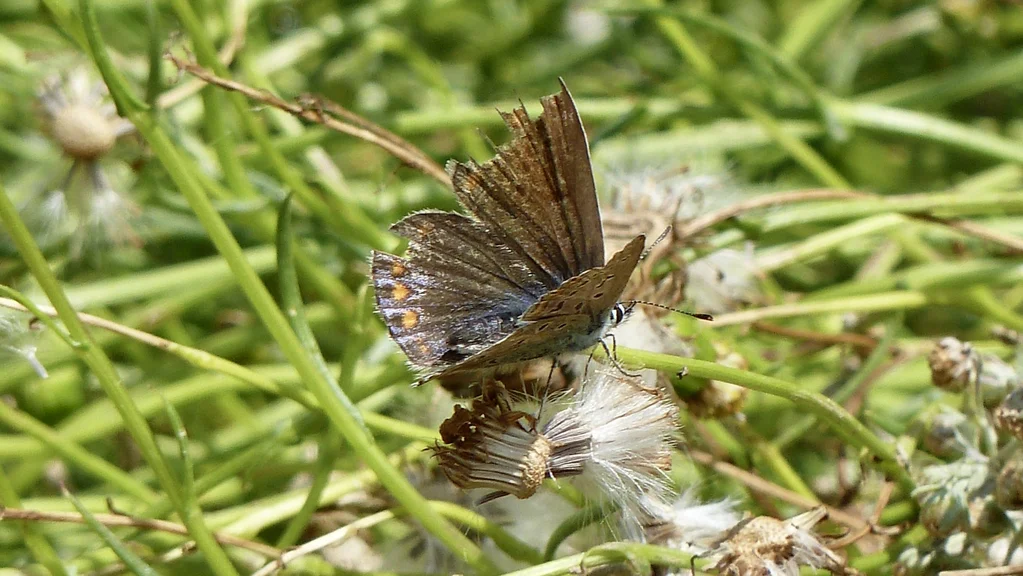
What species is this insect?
Polyommatus icarus
